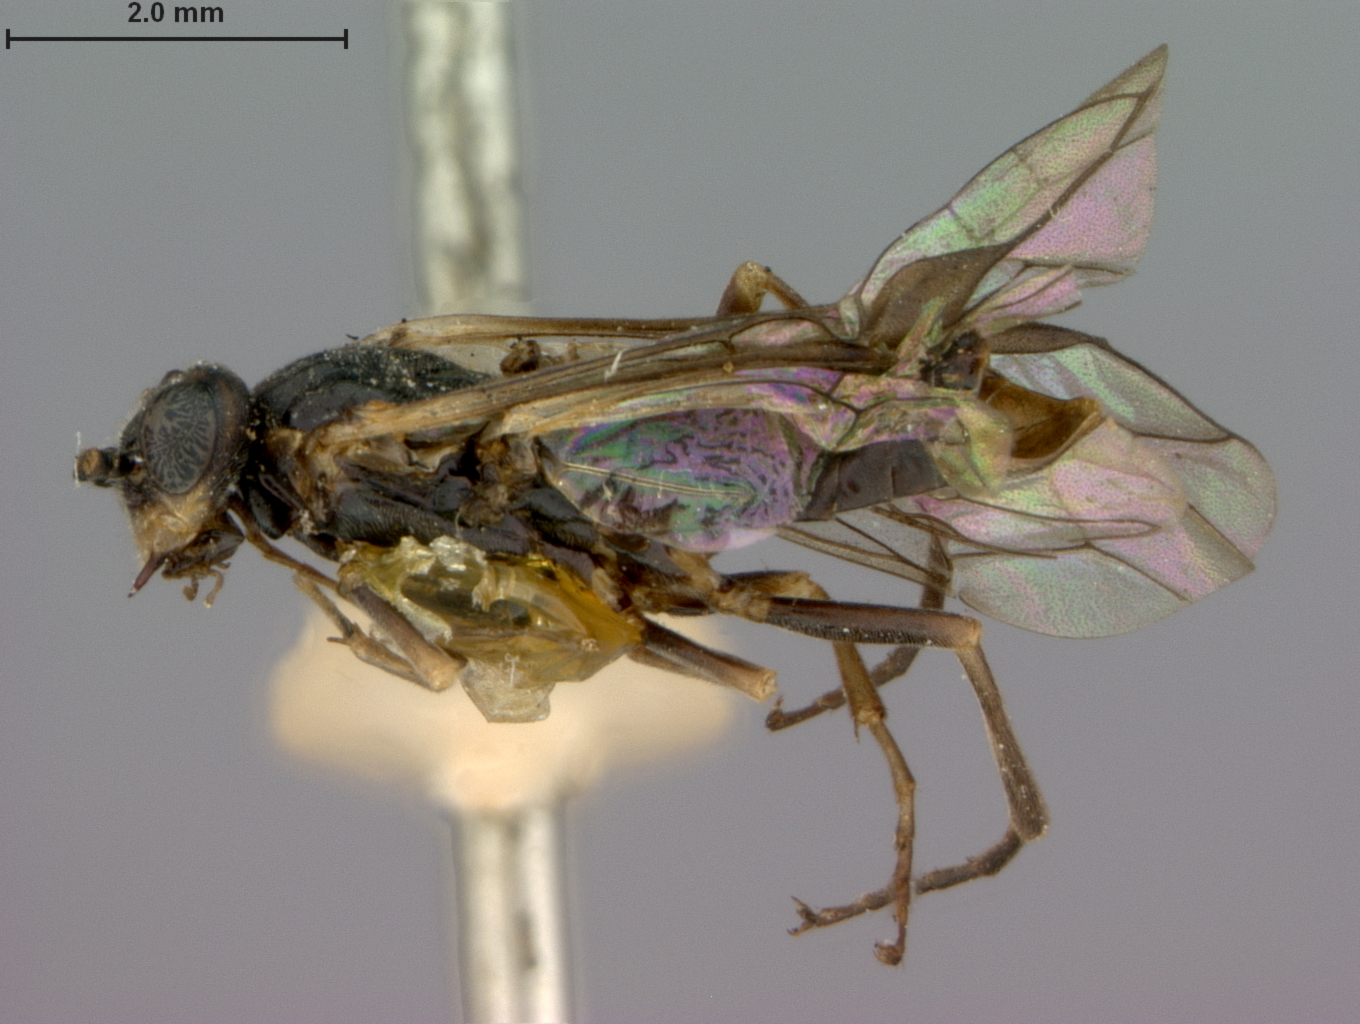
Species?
Amauronematus cooki
